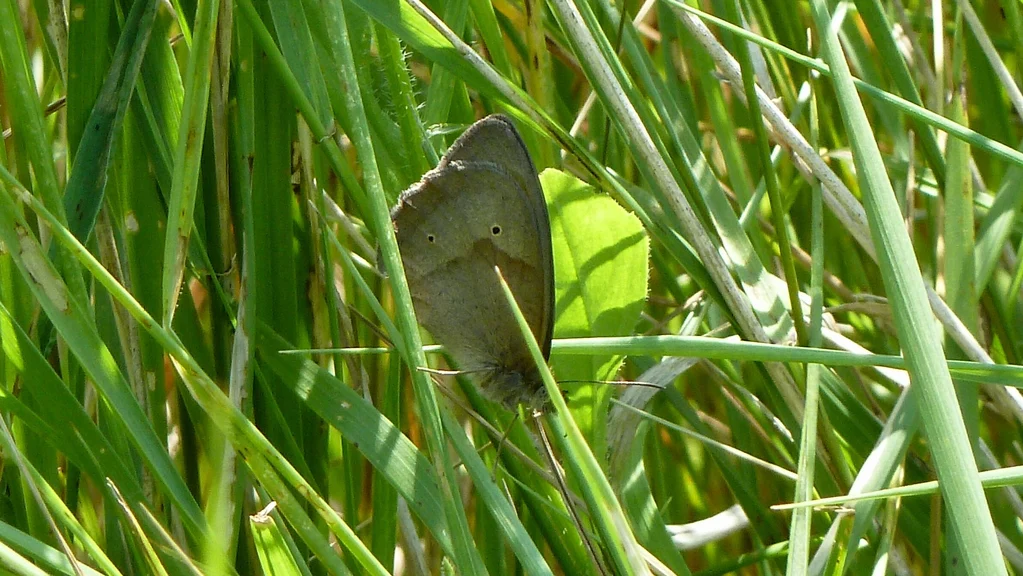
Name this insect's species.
Maniola jurtina
